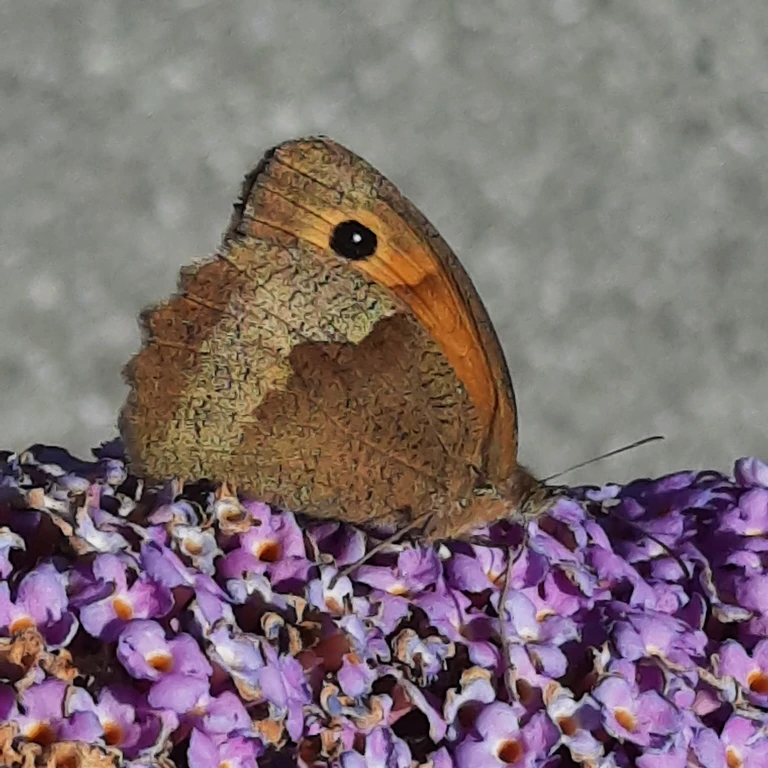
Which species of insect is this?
Maniola jurtina
